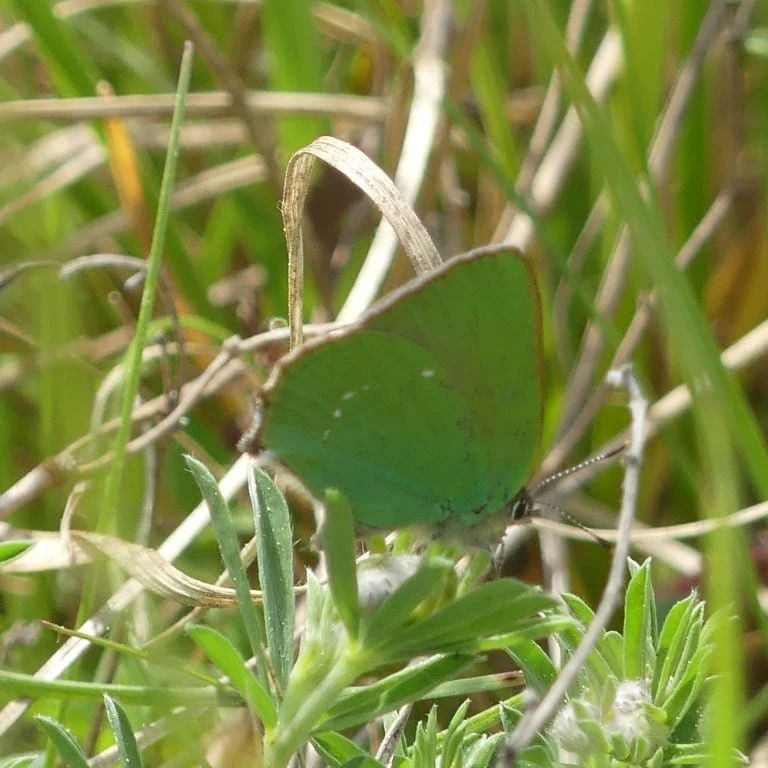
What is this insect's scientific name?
Callophrys rubi
